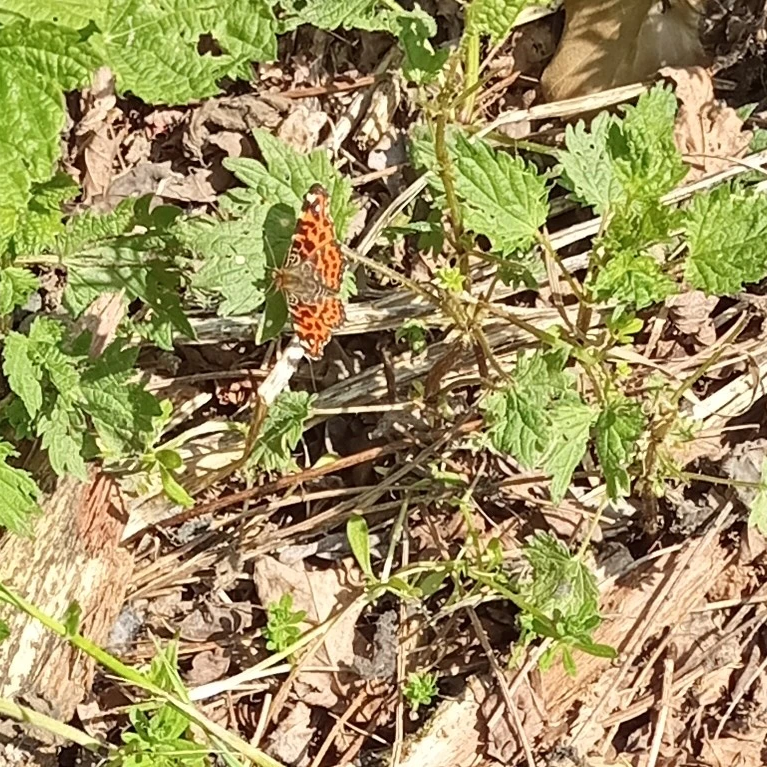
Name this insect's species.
Araschnia levana
